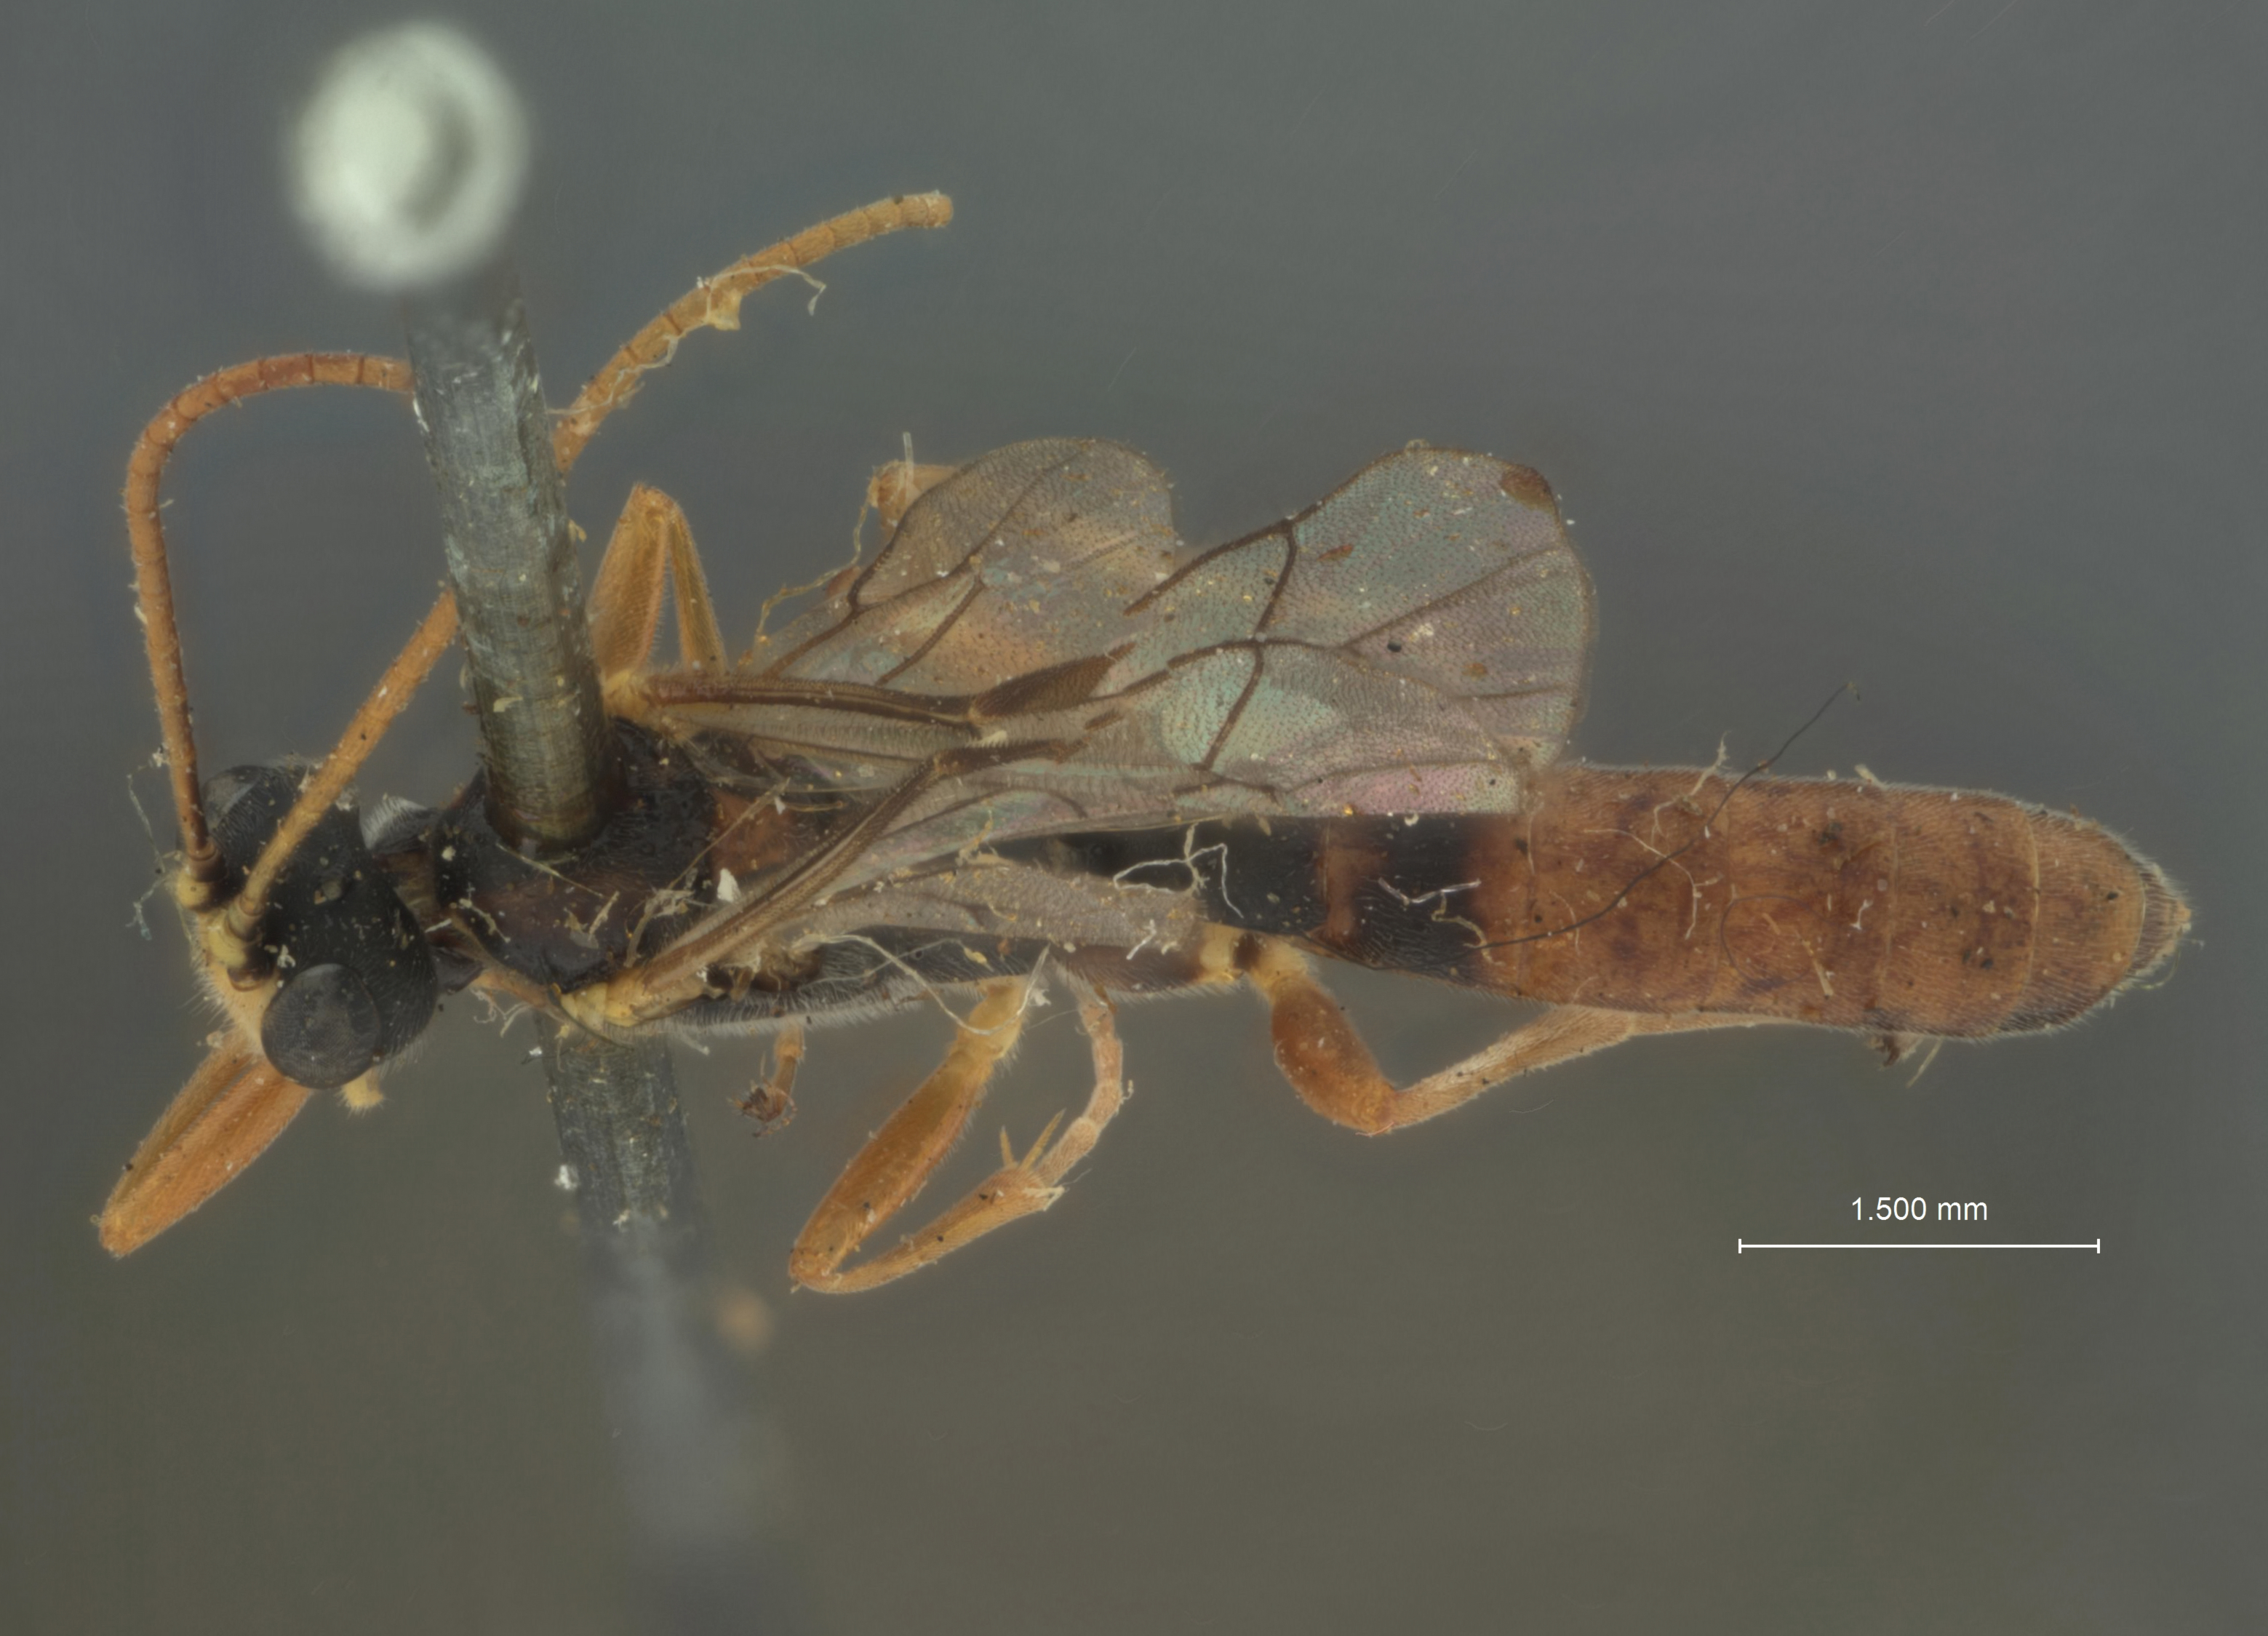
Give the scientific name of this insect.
Calliphrurus frigidus
